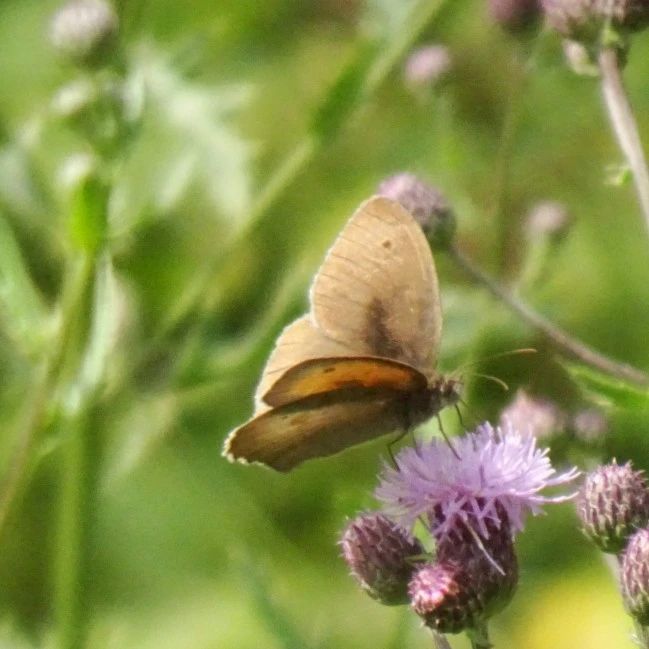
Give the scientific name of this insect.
Maniola jurtina
